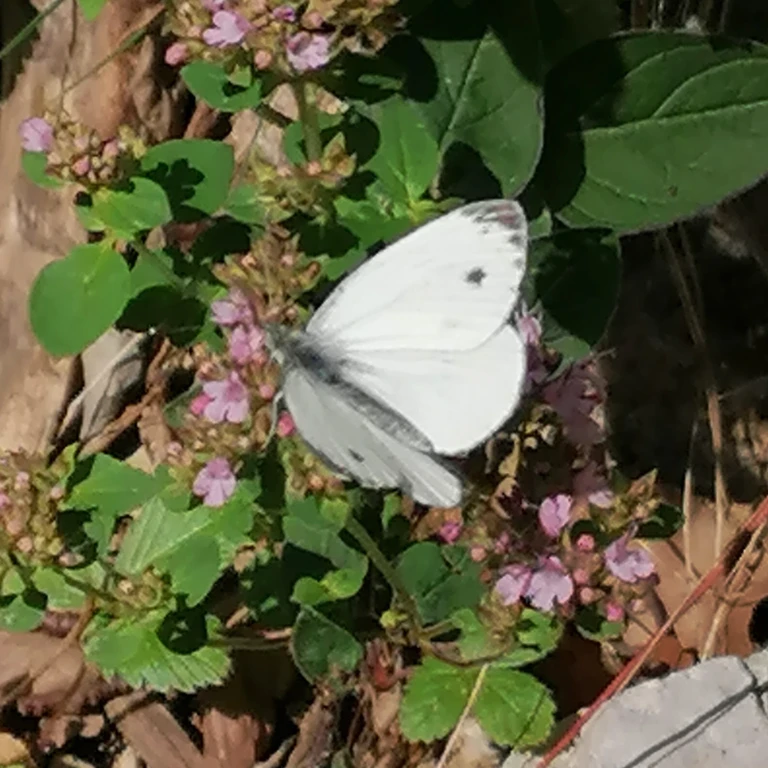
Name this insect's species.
Pieris napi
